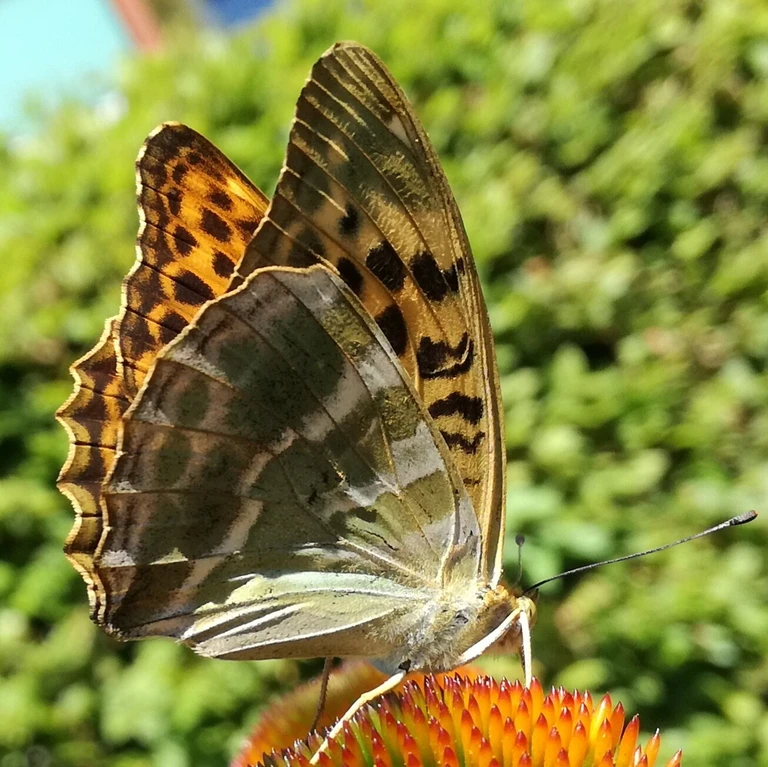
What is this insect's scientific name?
Argynnis paphia
